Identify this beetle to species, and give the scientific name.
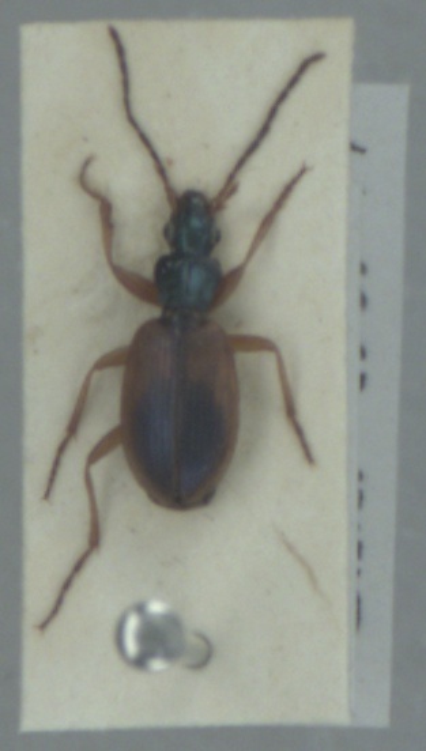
Anchomenus dorsalis
